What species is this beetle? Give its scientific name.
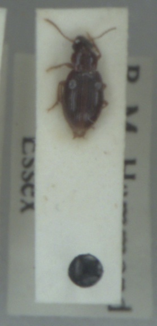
Bradycellus sharpi
